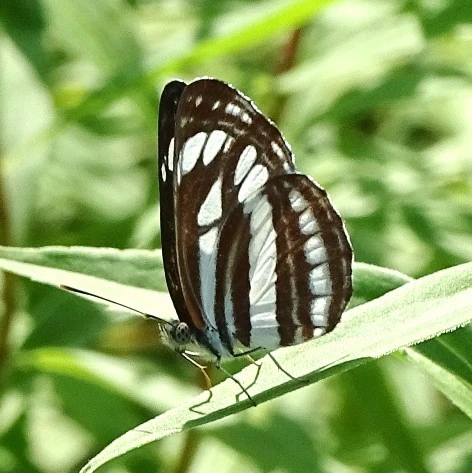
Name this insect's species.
Neptis sappho
